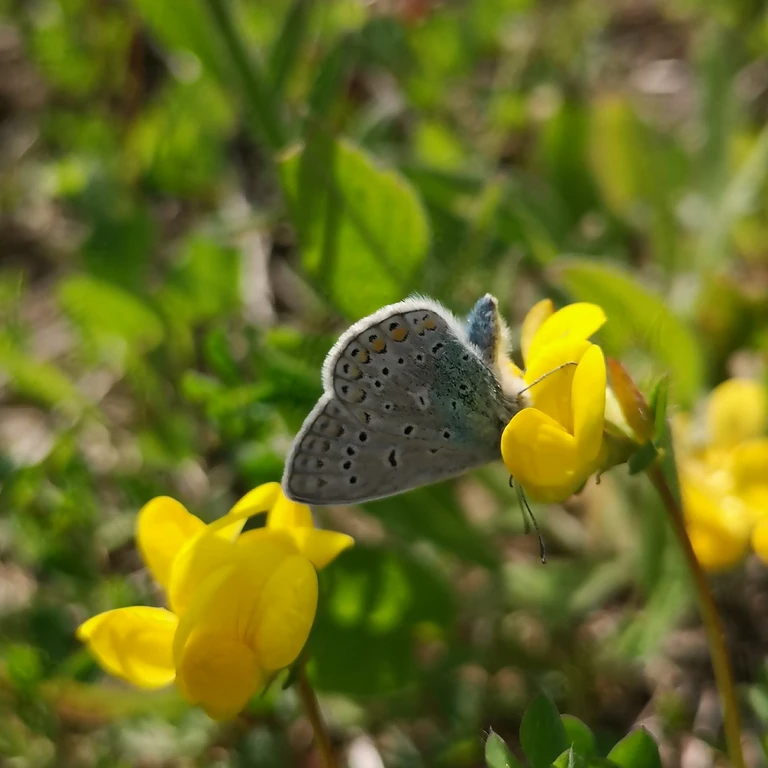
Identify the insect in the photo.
Polyommatus icarus
